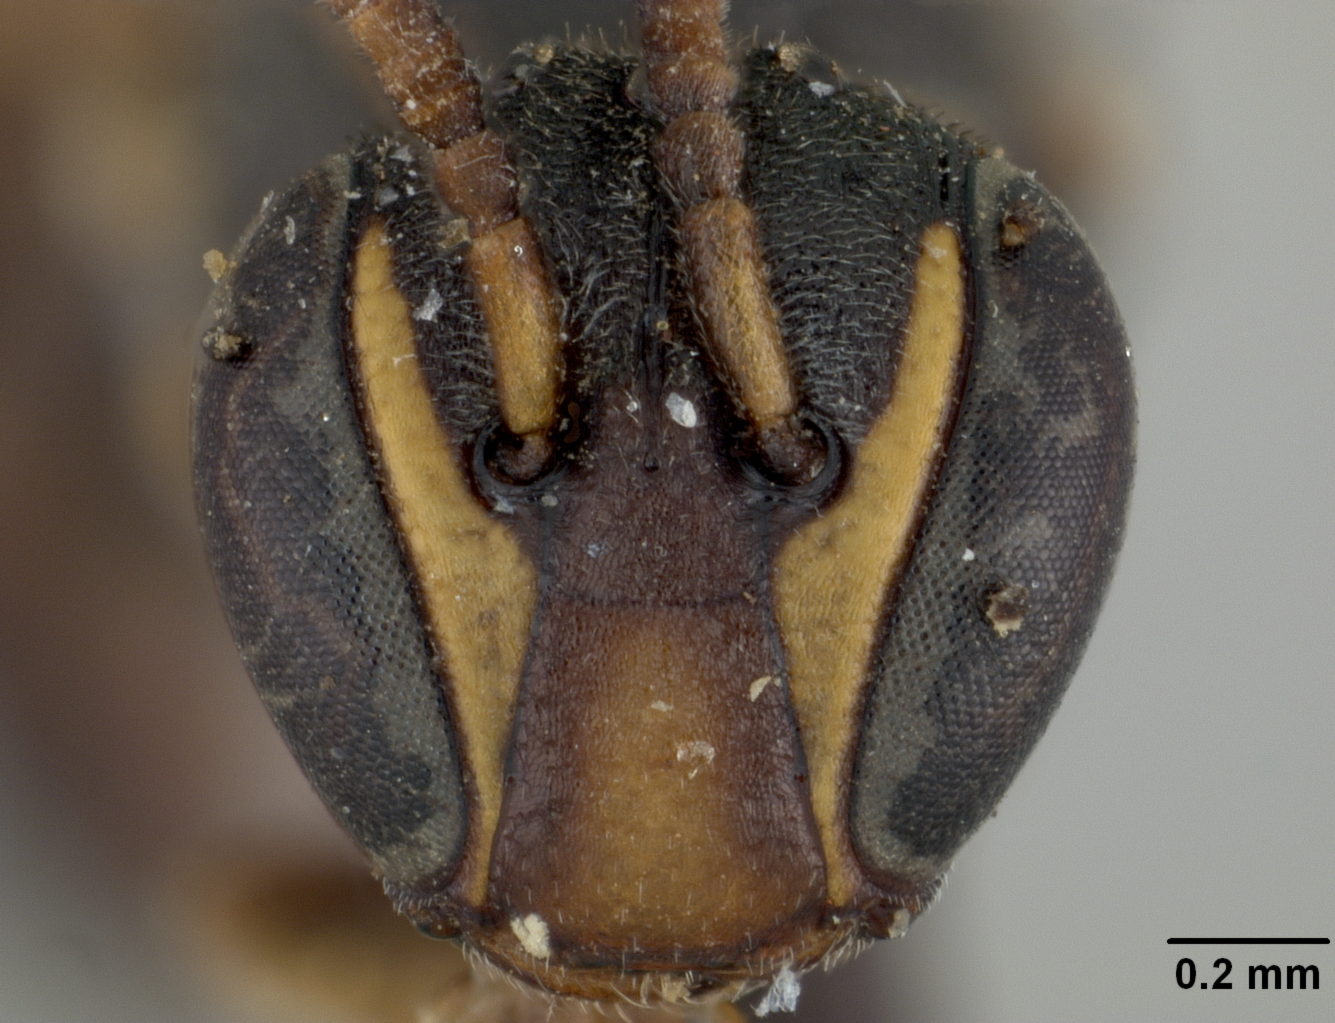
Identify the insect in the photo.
Hylaeus graenicheri
